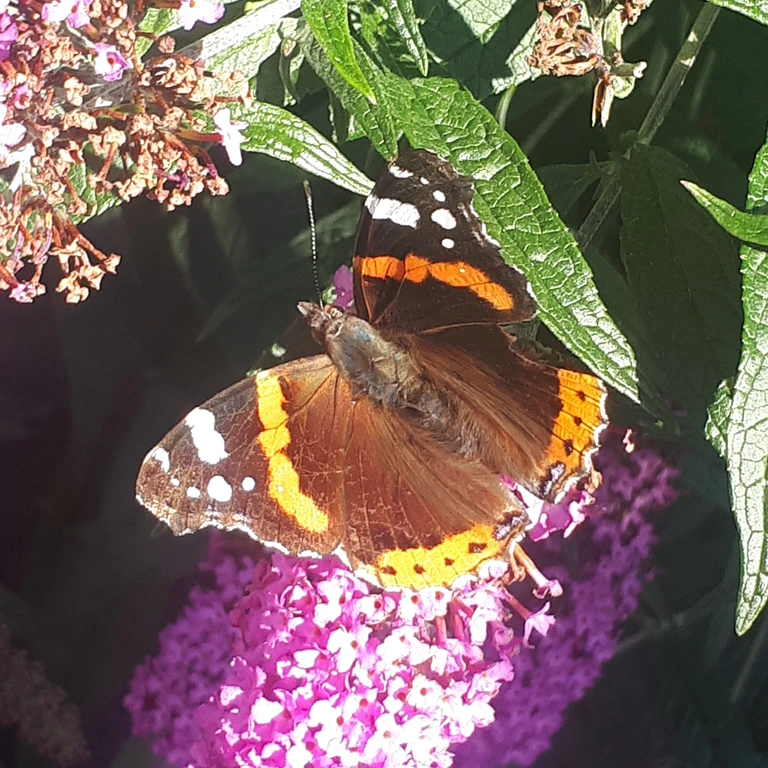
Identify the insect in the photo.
Vanessa atalanta
